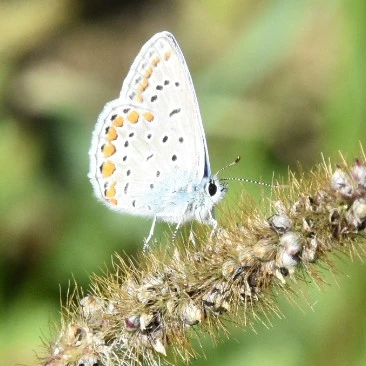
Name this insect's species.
Polyommatus icarus
